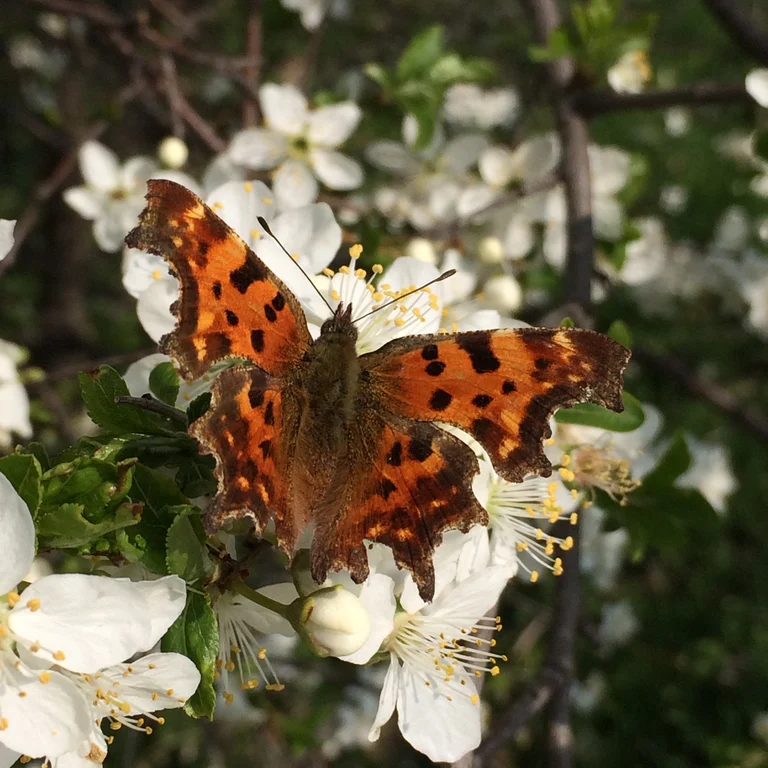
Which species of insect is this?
Polygonia c-album
